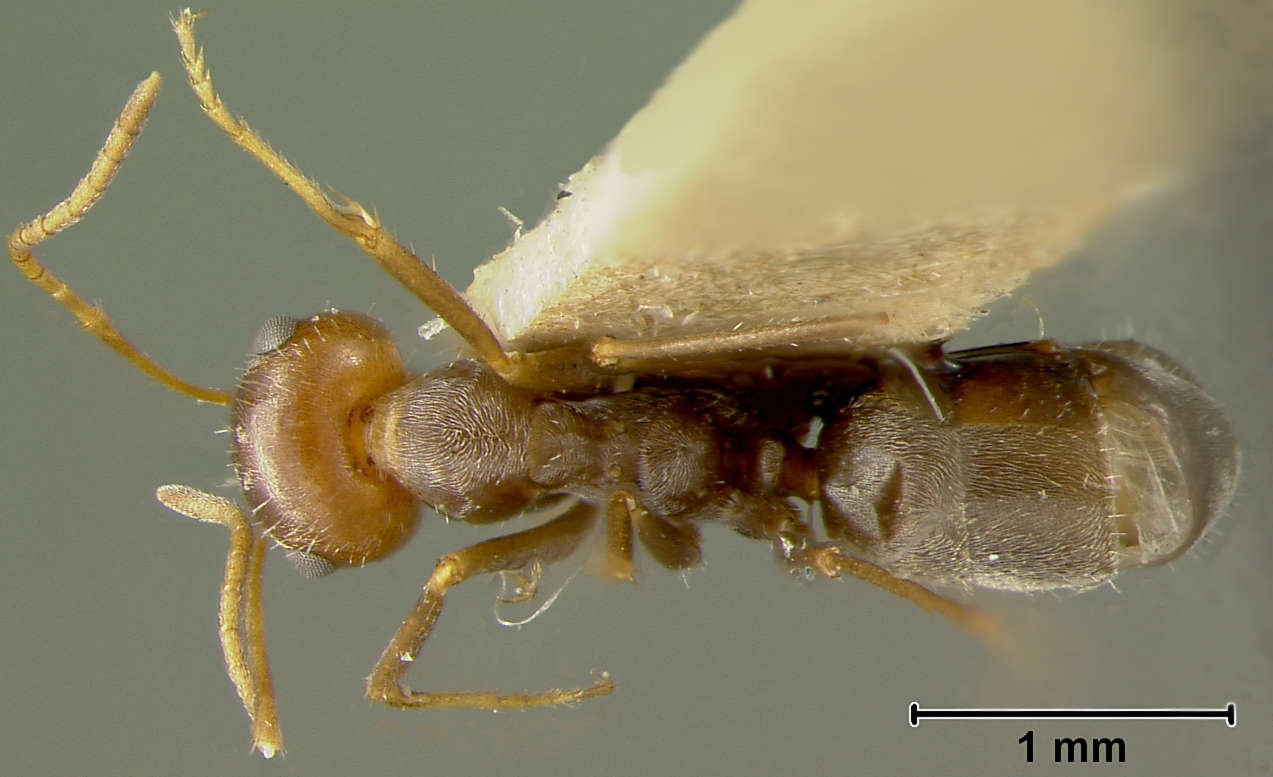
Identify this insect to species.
Myrmecocystus yuma
